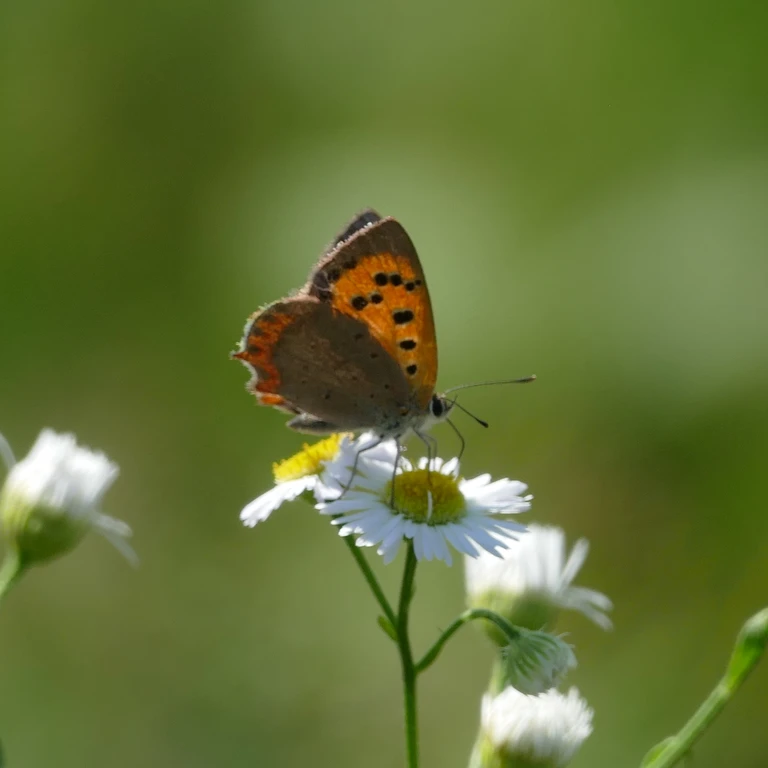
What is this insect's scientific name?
Lycaena phlaeas
